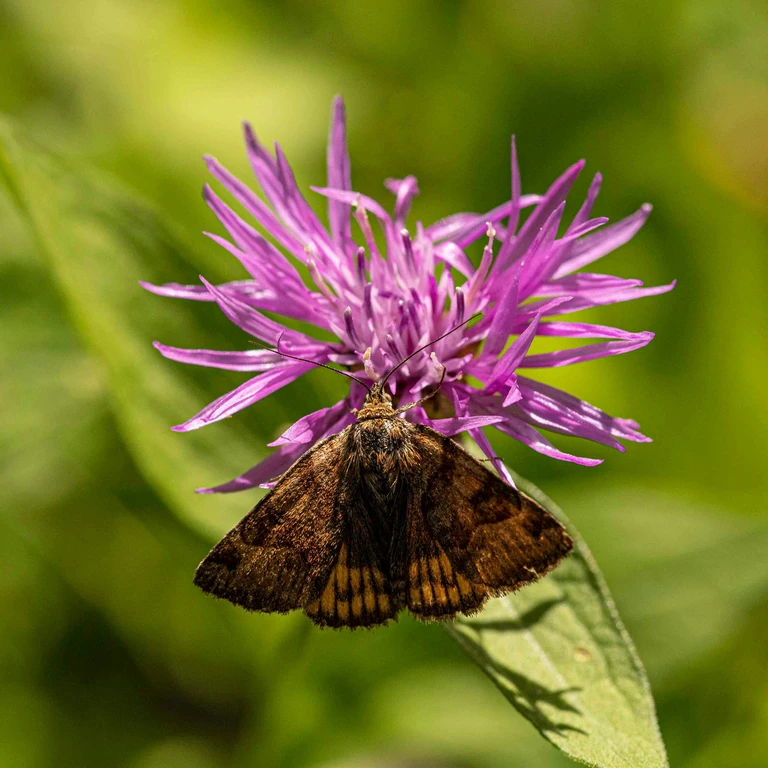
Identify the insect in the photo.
Euclidia glyphica
